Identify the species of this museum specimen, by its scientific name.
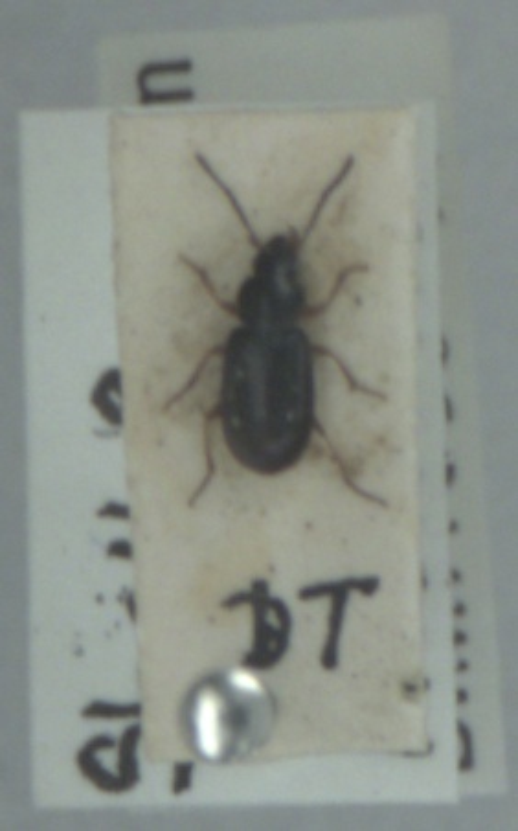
Acupalpus brunnipes
